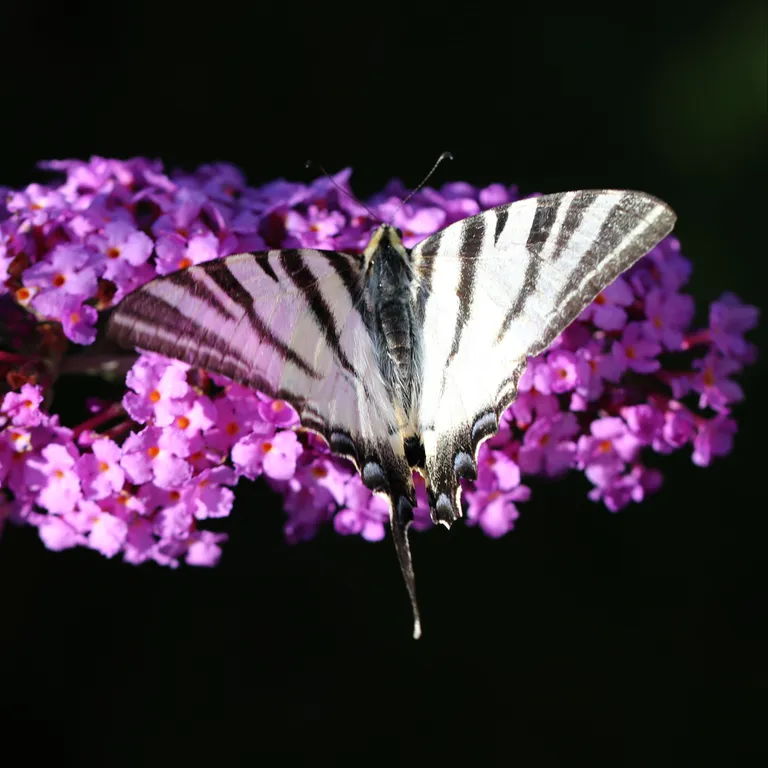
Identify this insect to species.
Iphiclides podalirius
